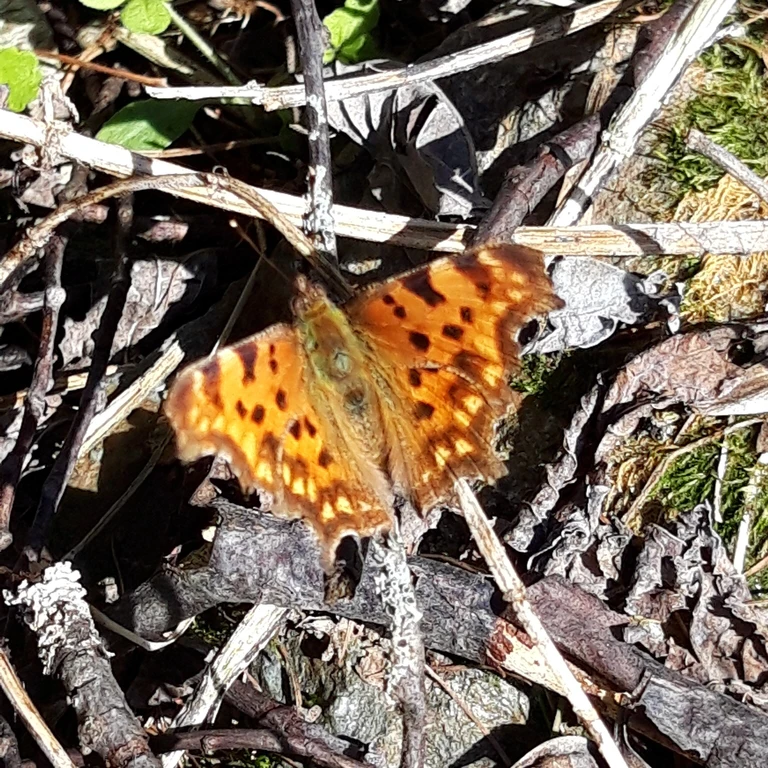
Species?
Polygonia c-album
